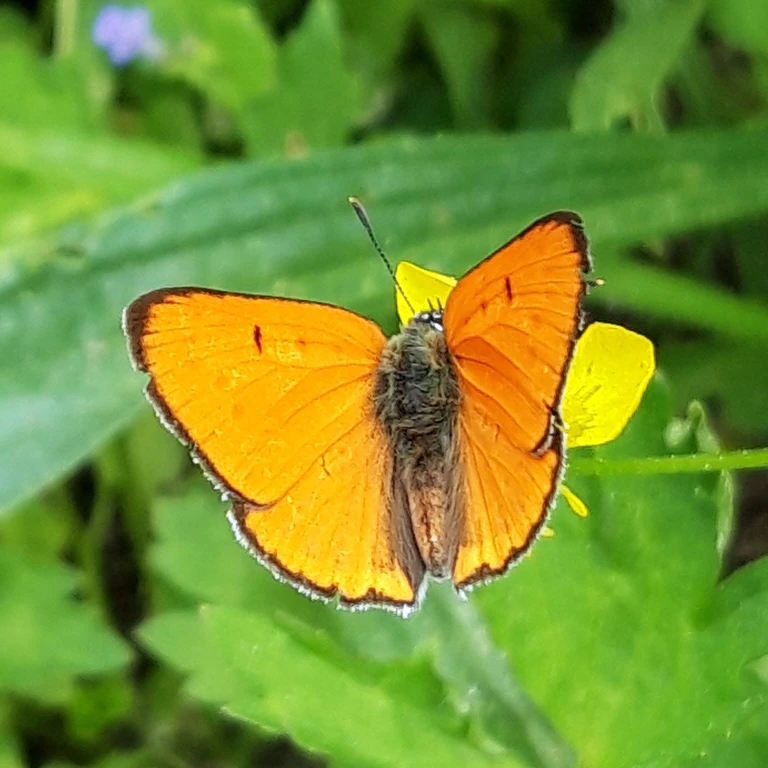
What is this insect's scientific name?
Lycaena dispar
